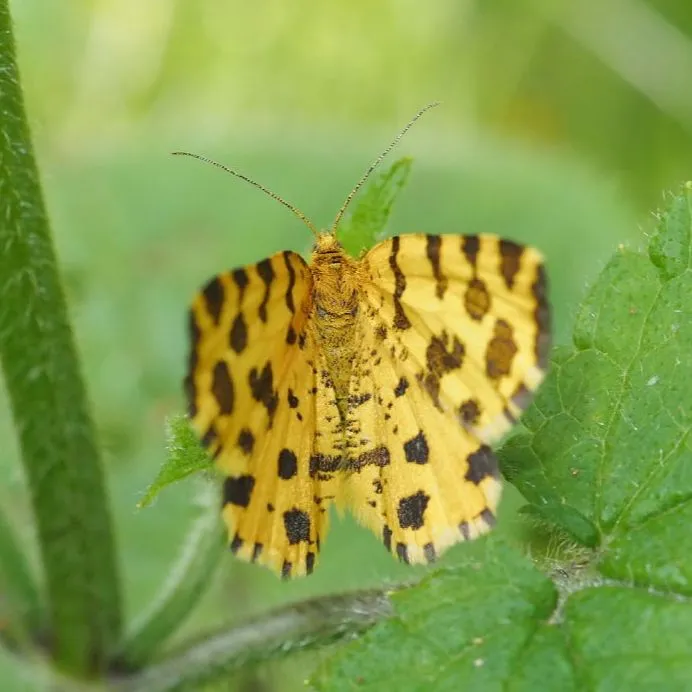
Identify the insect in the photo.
Pseudopanthera macularia
